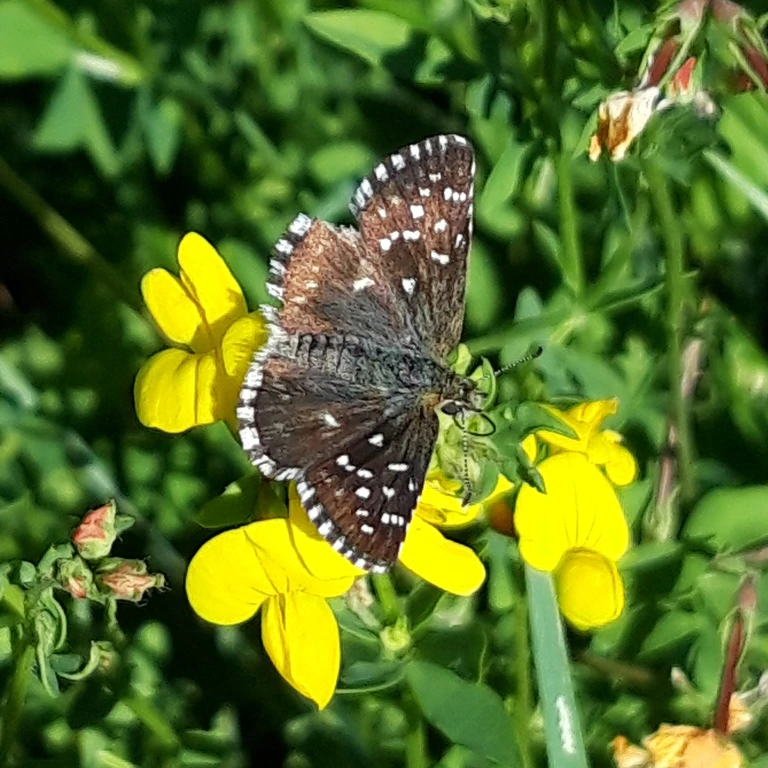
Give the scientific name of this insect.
Pyrgus malvae
